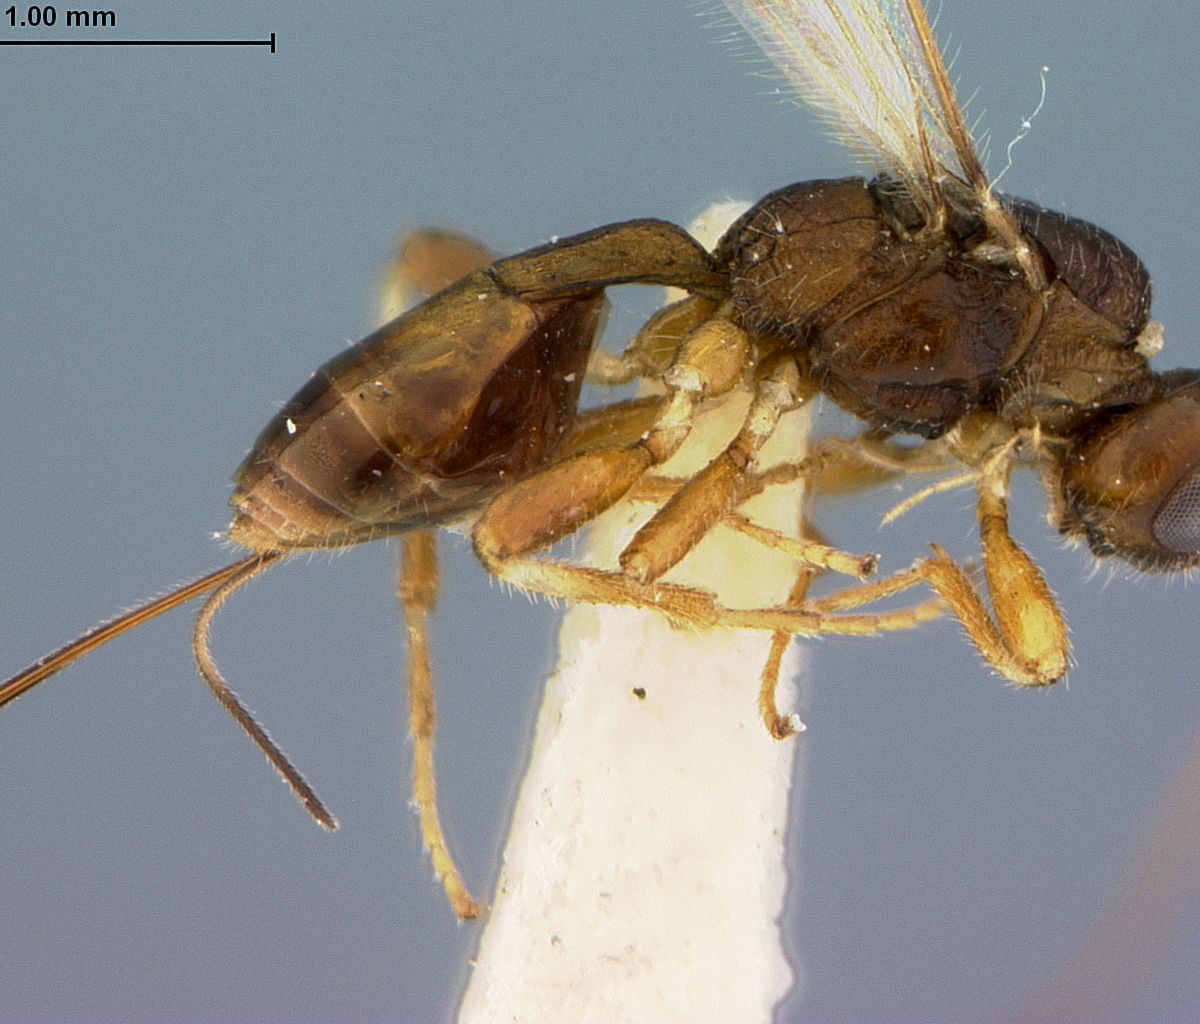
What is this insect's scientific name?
Spathius aphenges
